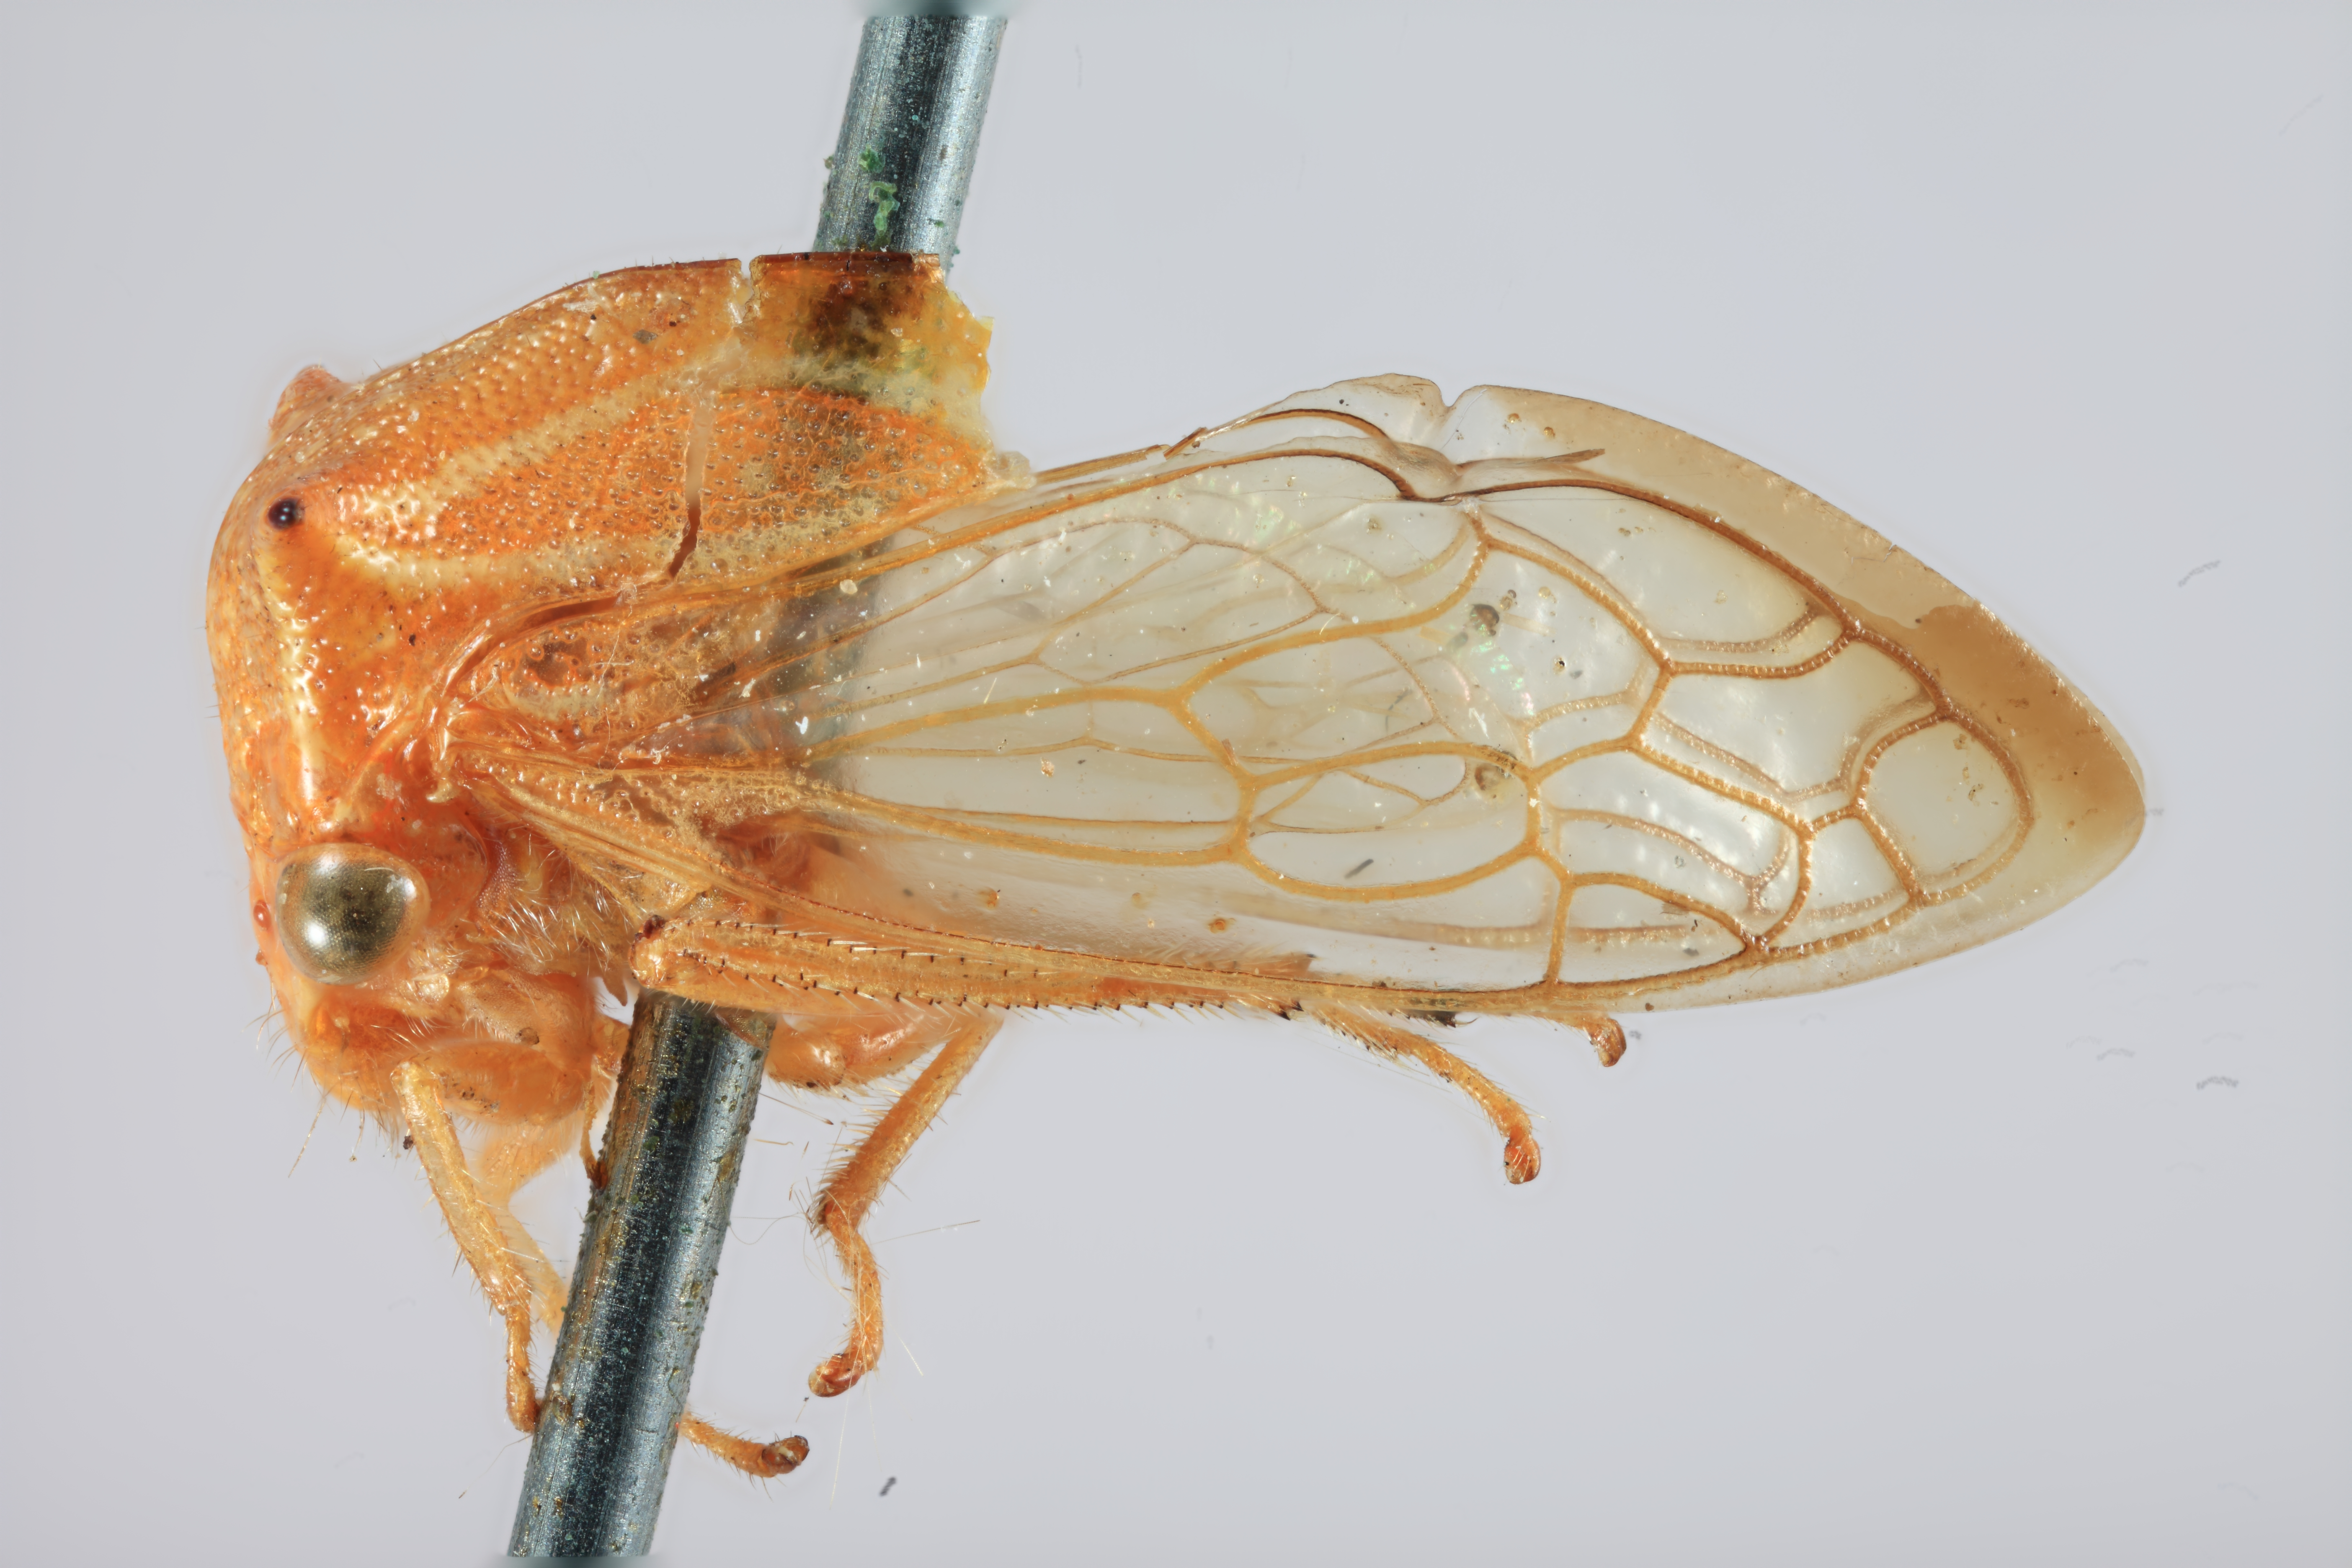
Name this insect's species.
Stictolobus borealis
